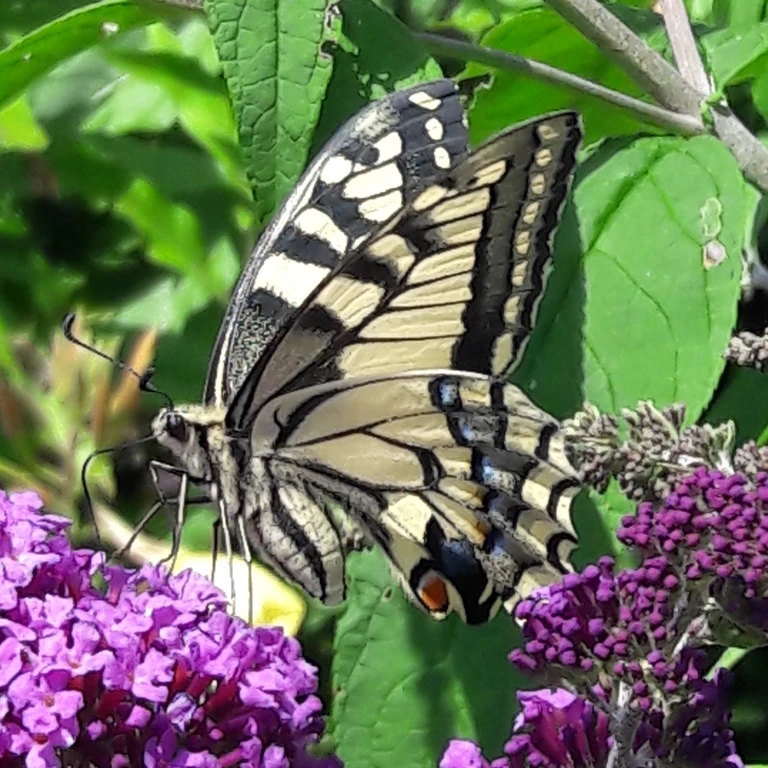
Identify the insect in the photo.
Papilio machaon
